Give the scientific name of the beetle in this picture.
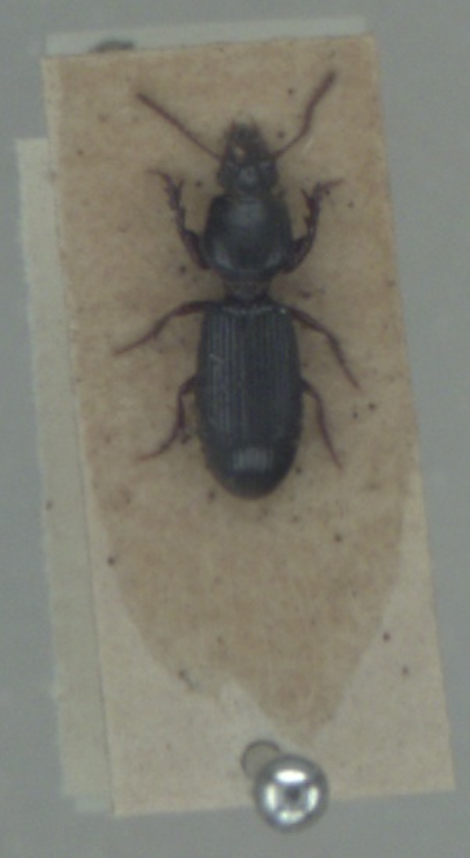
Clivina fossor
